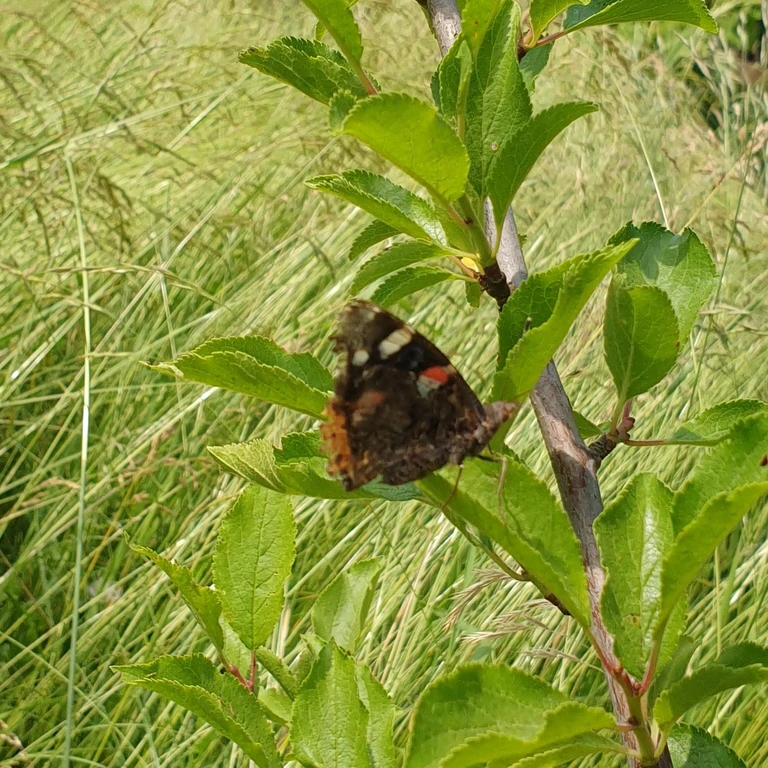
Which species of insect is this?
Vanessa atalanta
